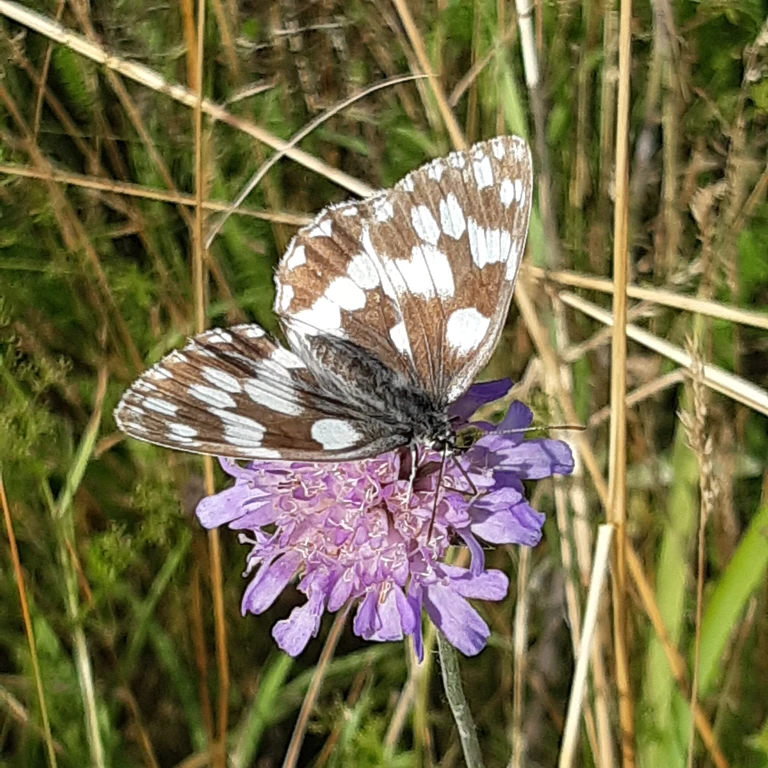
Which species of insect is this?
Melanargia galathea
